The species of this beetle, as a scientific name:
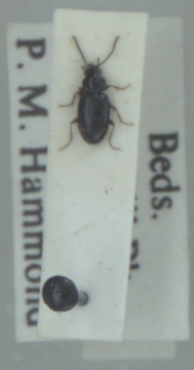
Bembidion guttula
